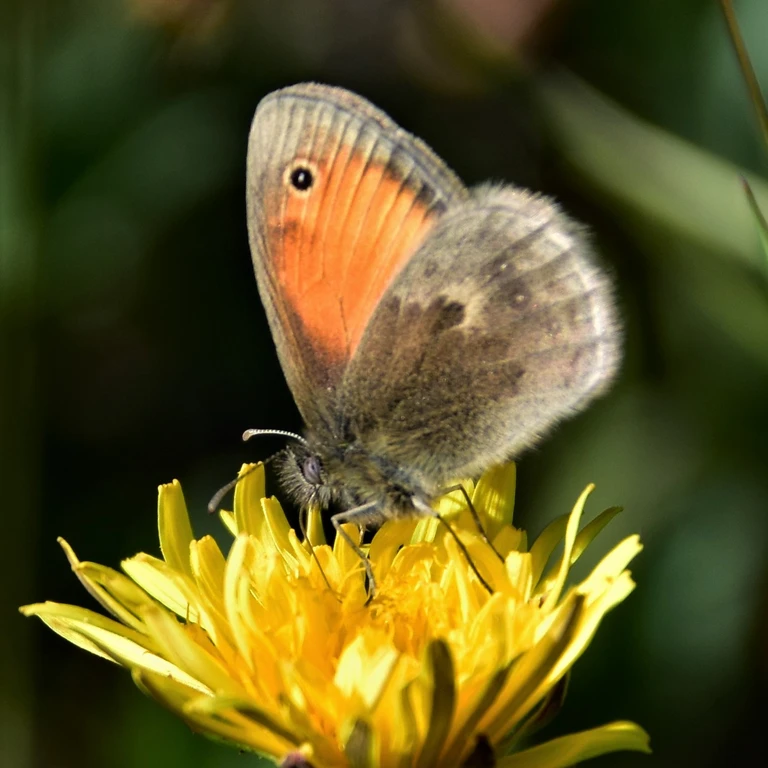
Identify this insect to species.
Coenonympha pamphilus
